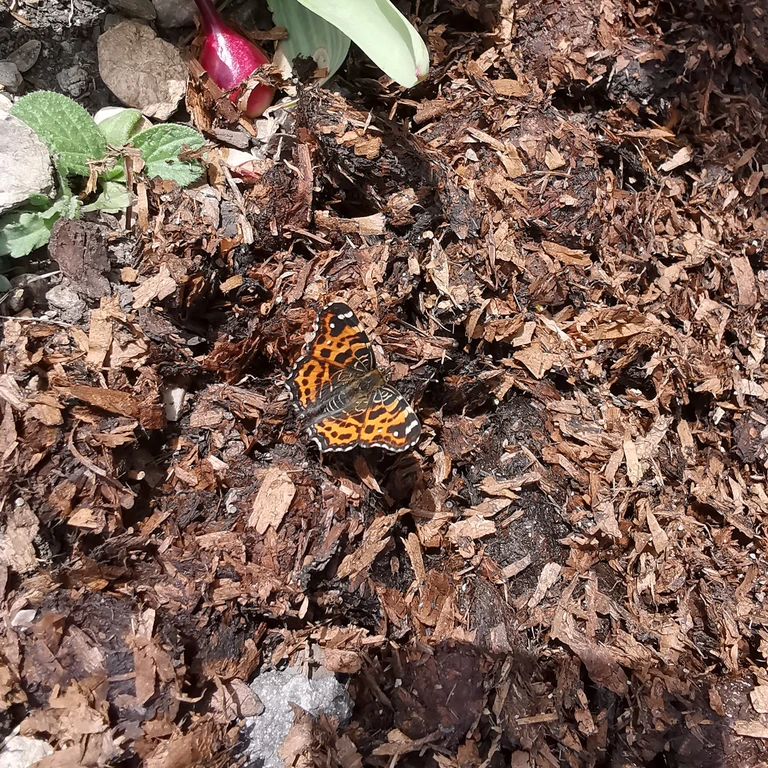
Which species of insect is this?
Araschnia levana
